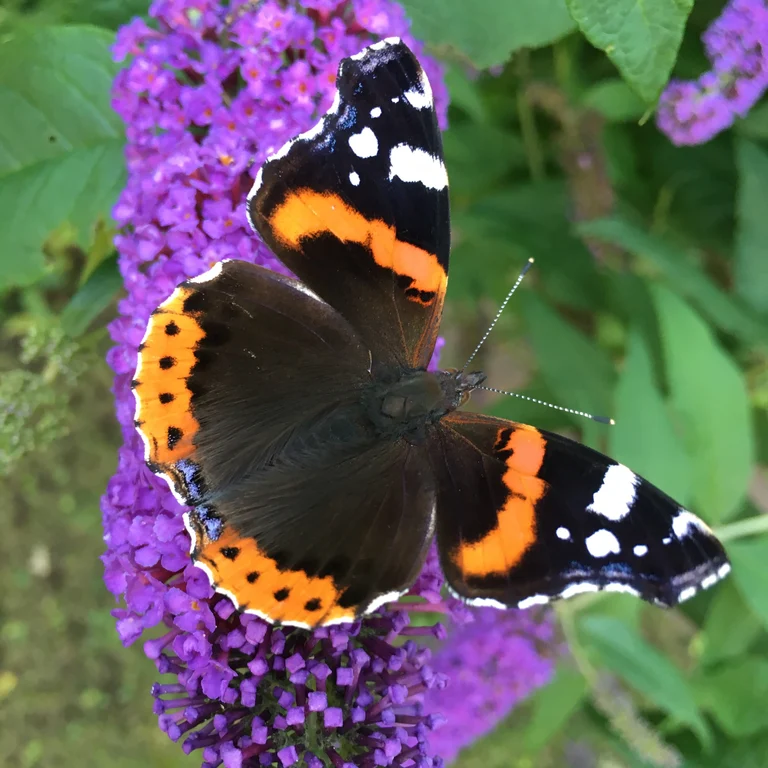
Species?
Vanessa atalanta
